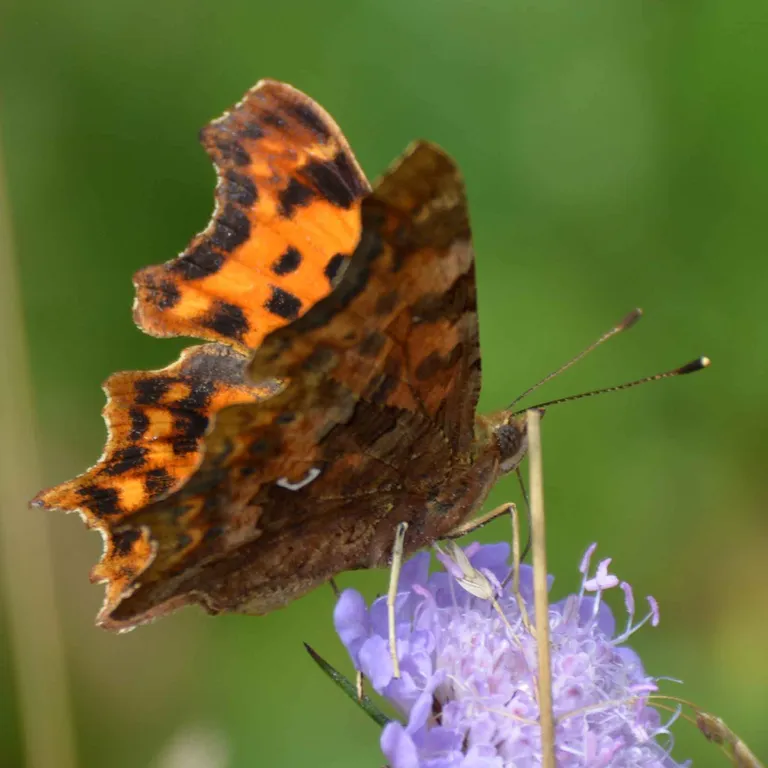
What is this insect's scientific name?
Polygonia c-album
